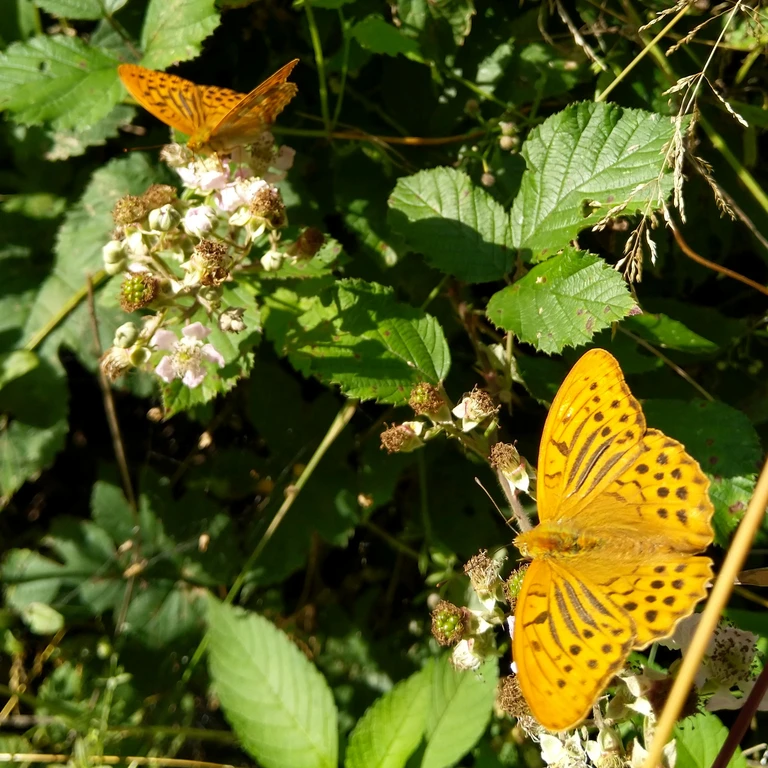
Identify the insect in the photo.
Argynnis paphia
